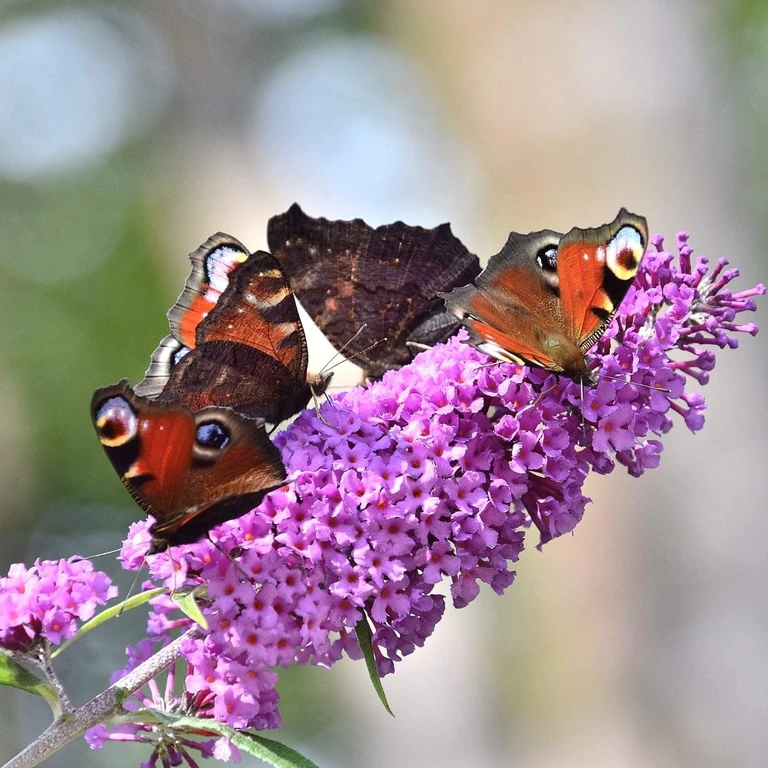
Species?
Aglais io
